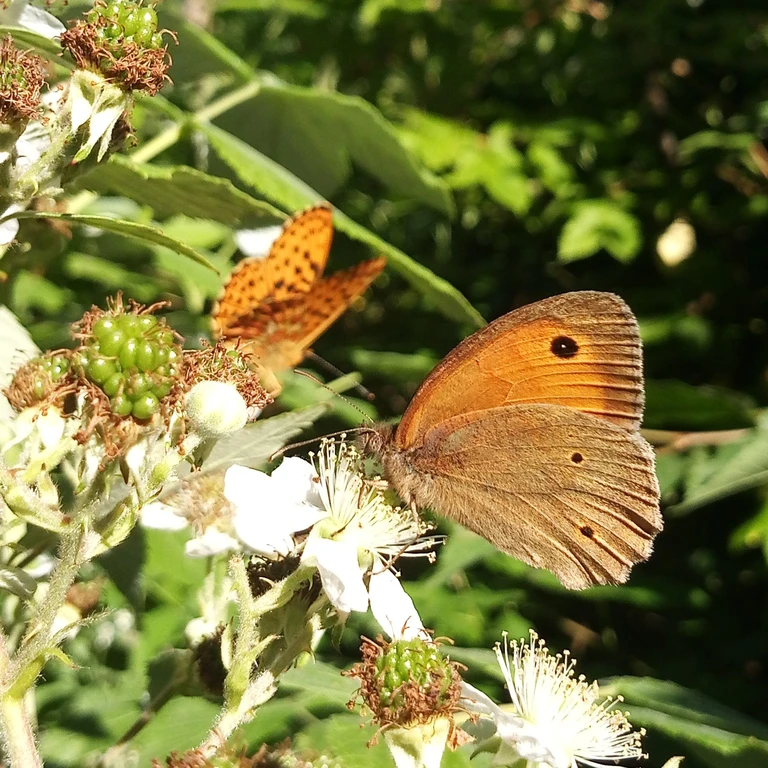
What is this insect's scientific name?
Maniola jurtina
